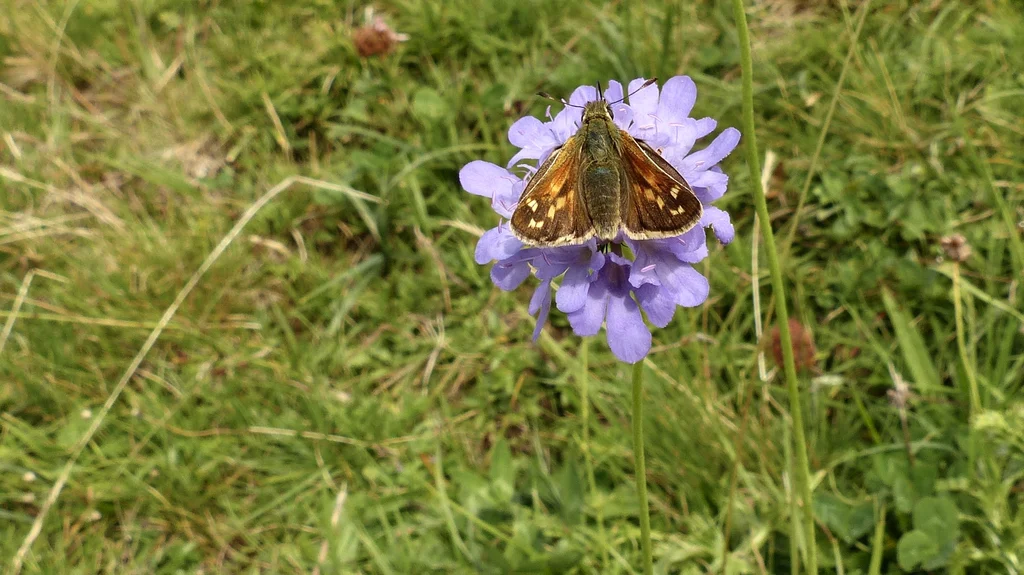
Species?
Hesperia comma
